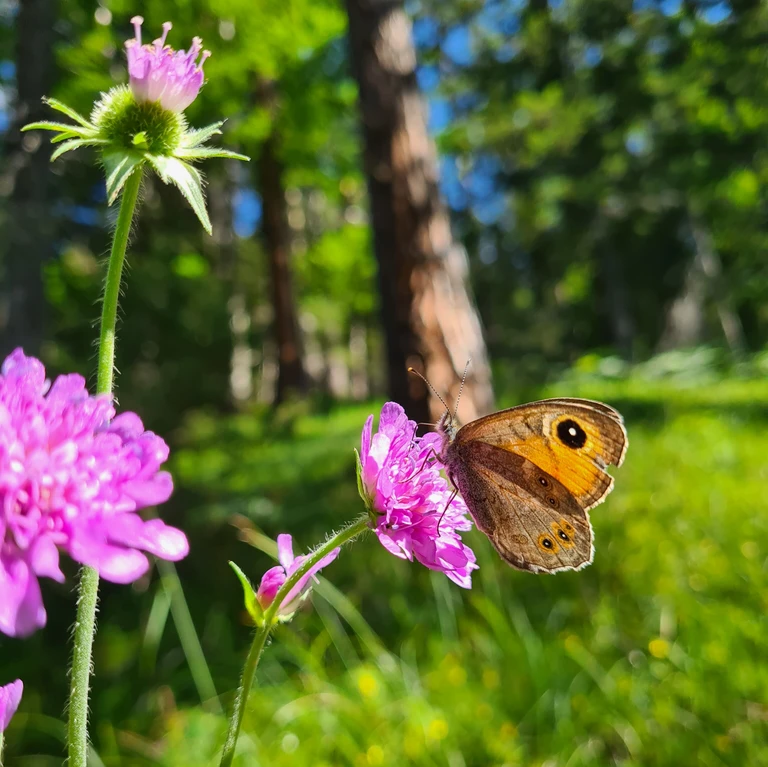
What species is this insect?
Lasiommata maera (also Pararge maera)
